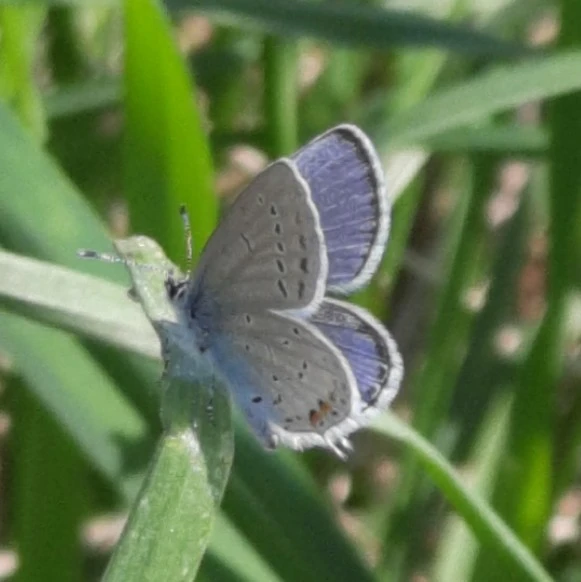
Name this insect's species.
Cupido argiades (also Elkalyce argiades)
